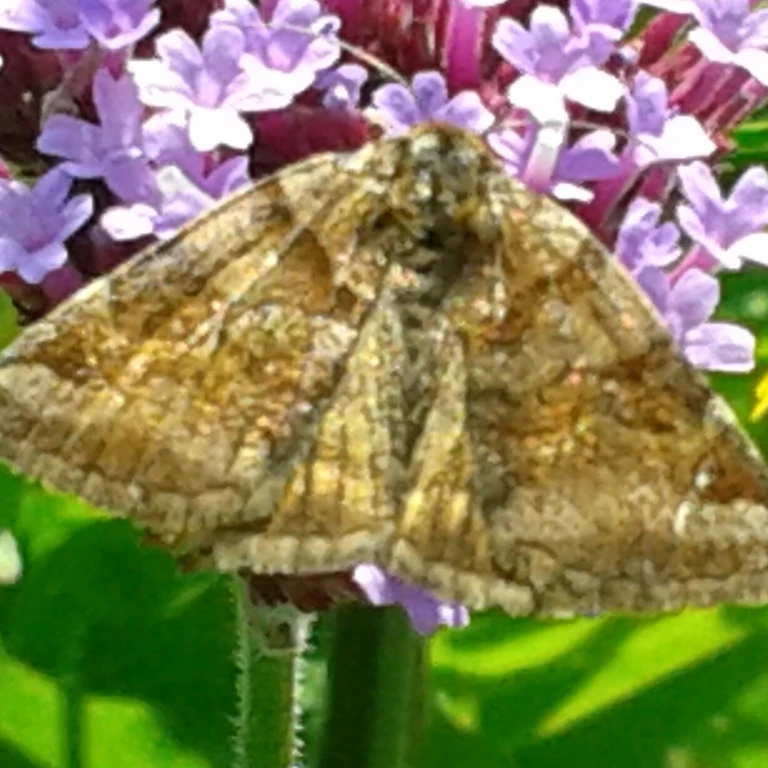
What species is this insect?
Euclidia glyphica
